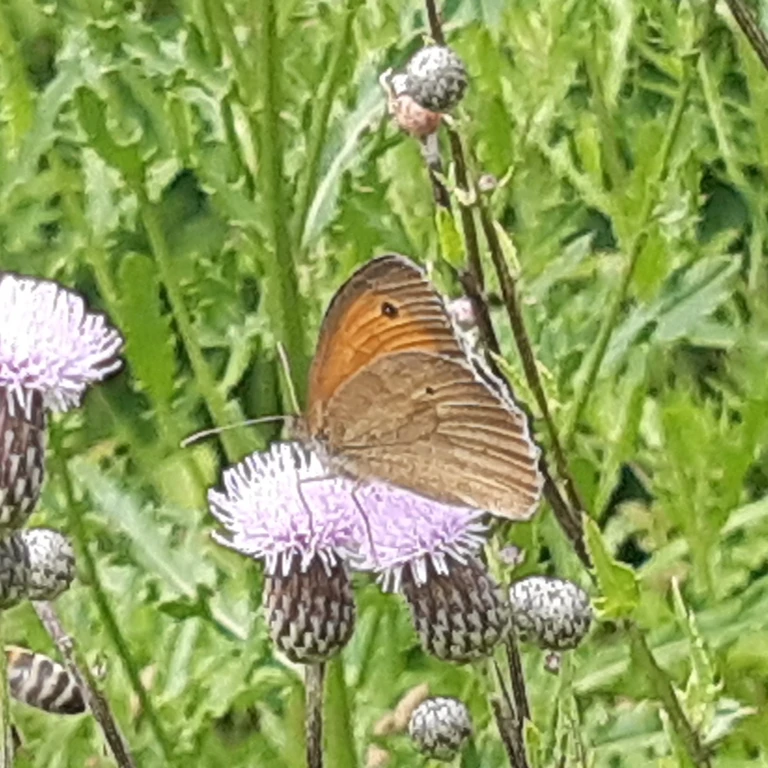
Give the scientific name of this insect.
Maniola jurtina
